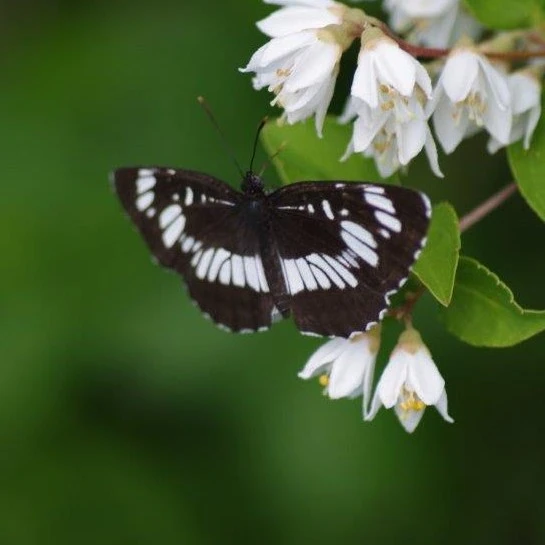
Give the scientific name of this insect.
Neptis rivularis
